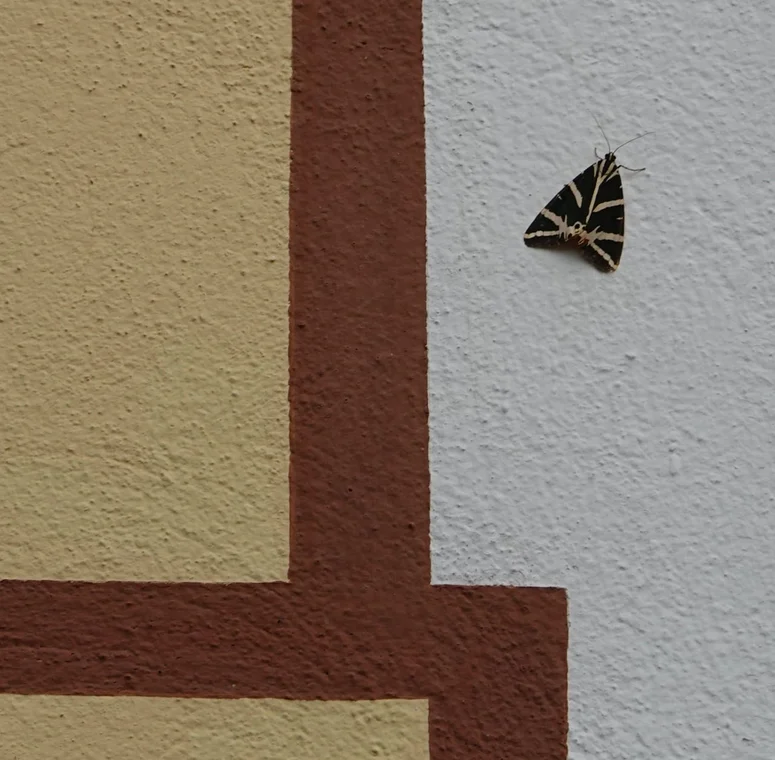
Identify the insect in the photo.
Euplagia quadripunctaria
